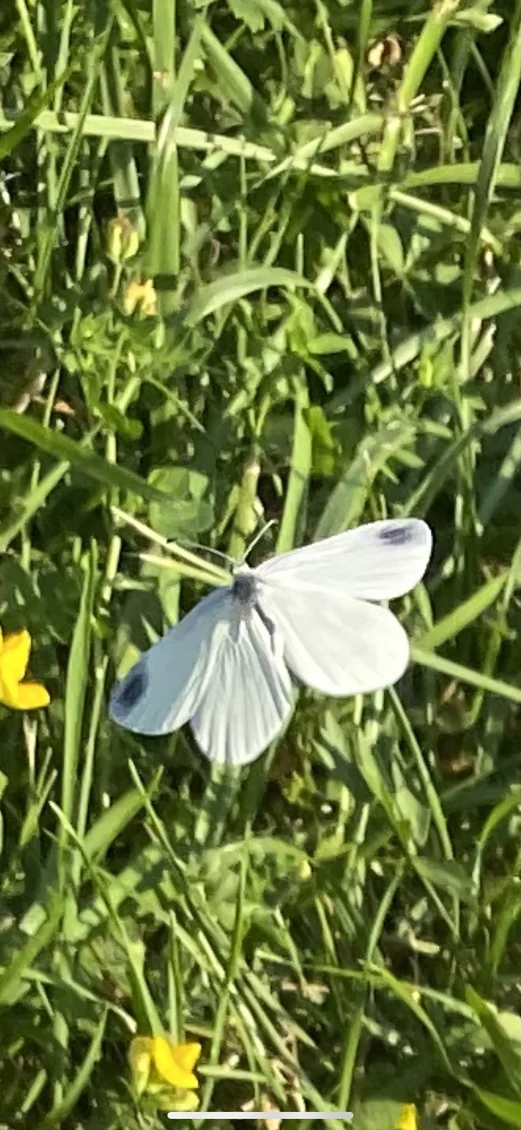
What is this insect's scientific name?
Leptidea sinapis/juvernica
